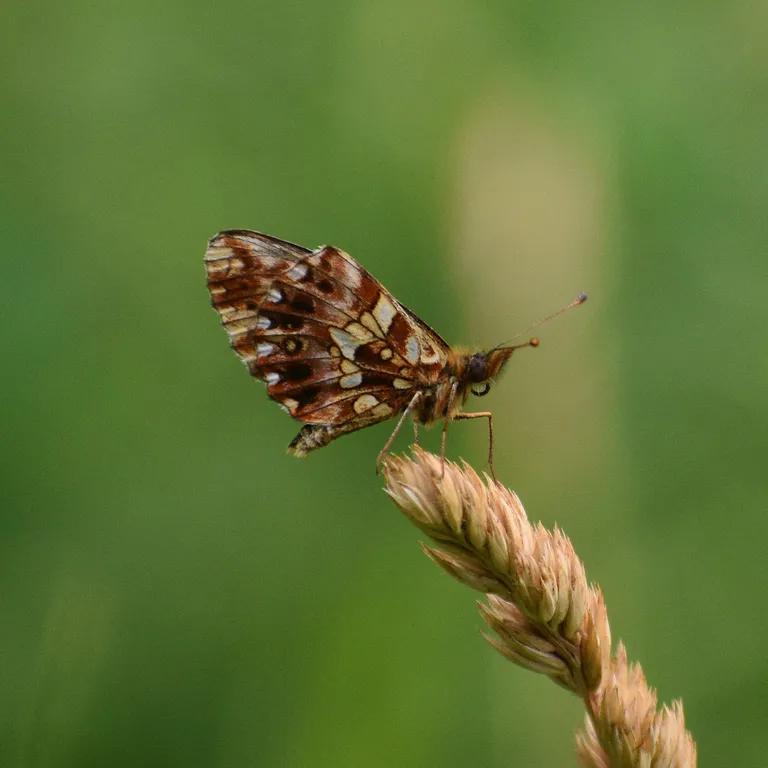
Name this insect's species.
Boloria dia
